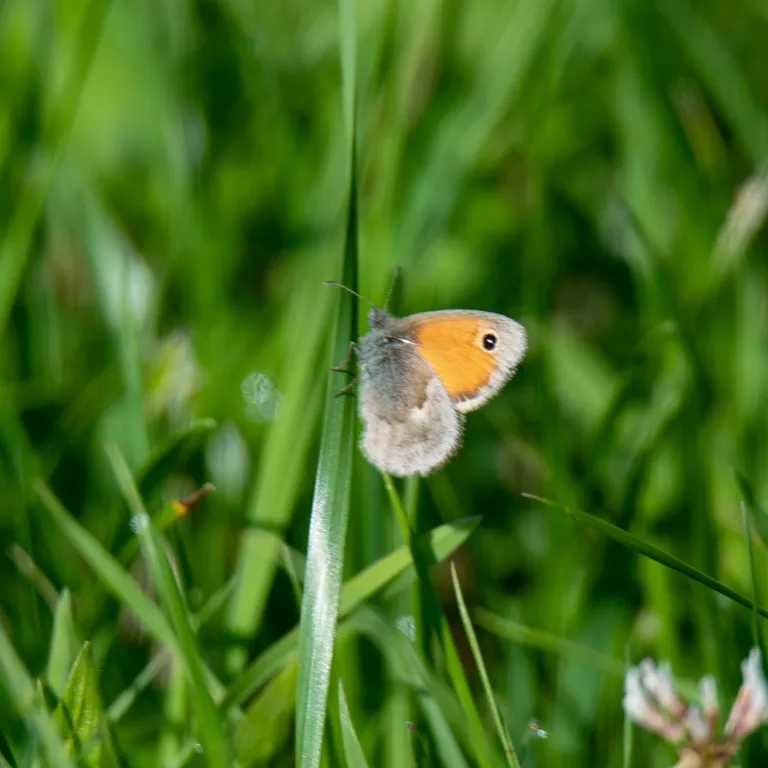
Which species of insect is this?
Coenonympha pamphilus
